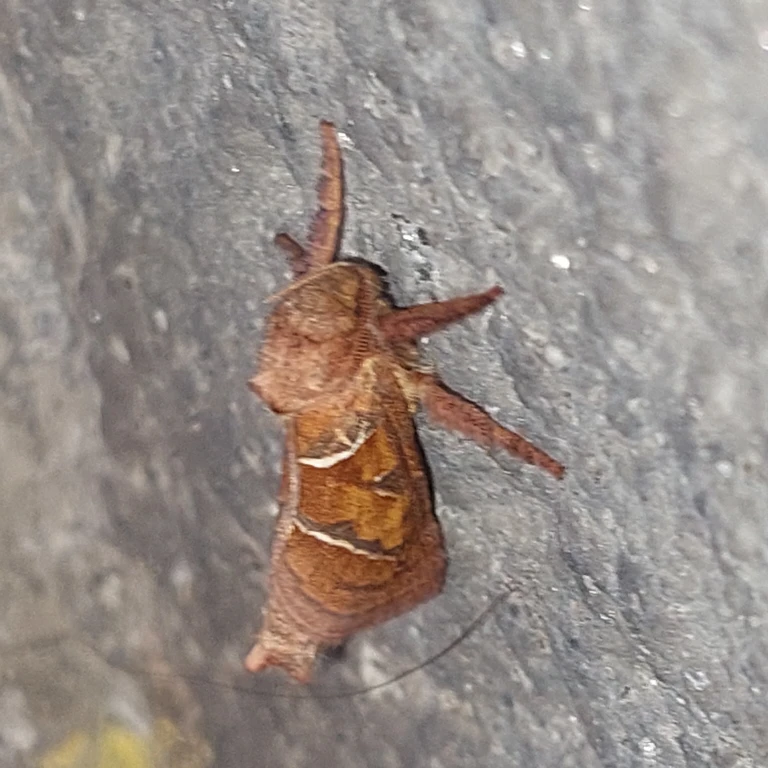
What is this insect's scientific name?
Triodia sylvina
